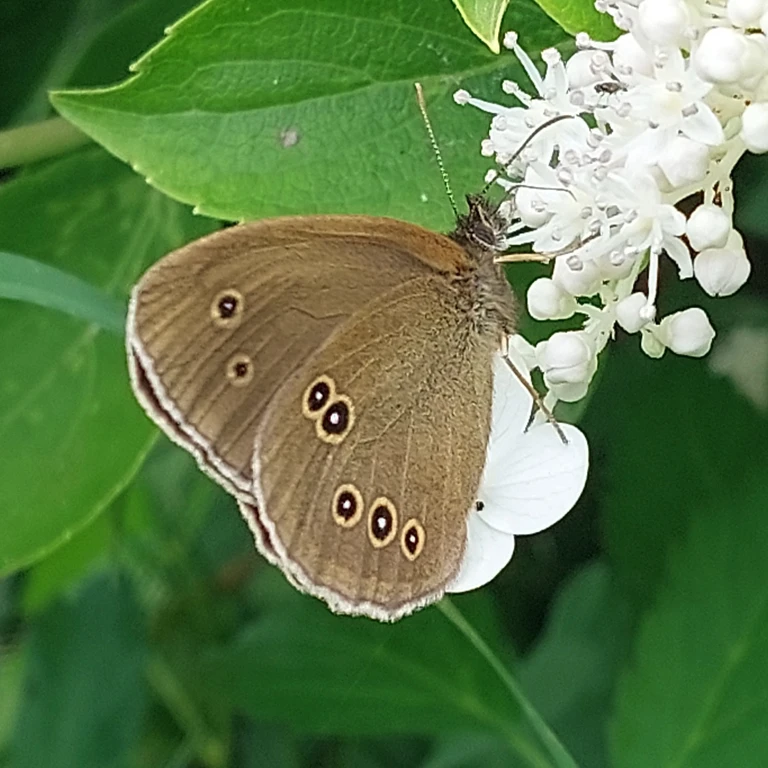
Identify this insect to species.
Aphantopus hyperantus
